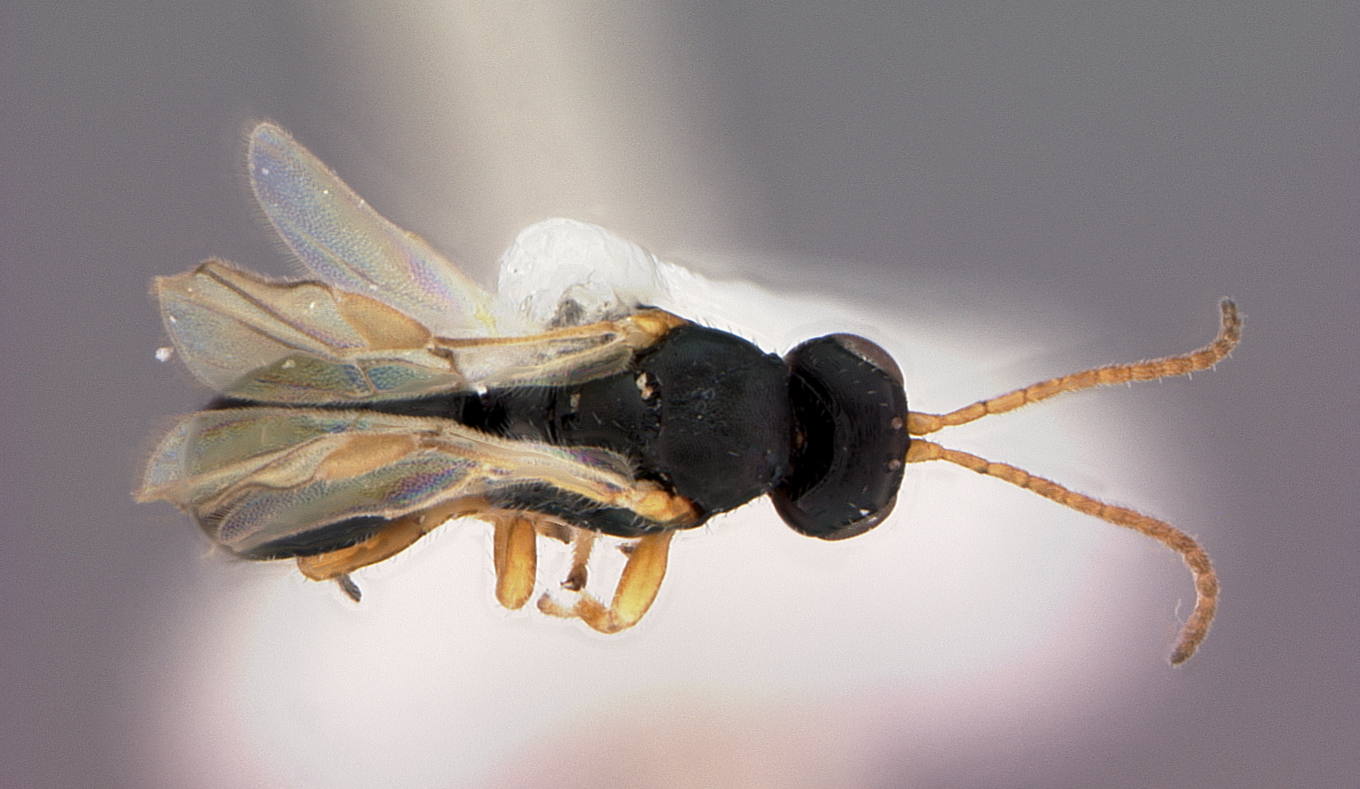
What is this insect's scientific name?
Coiba guanaensis
